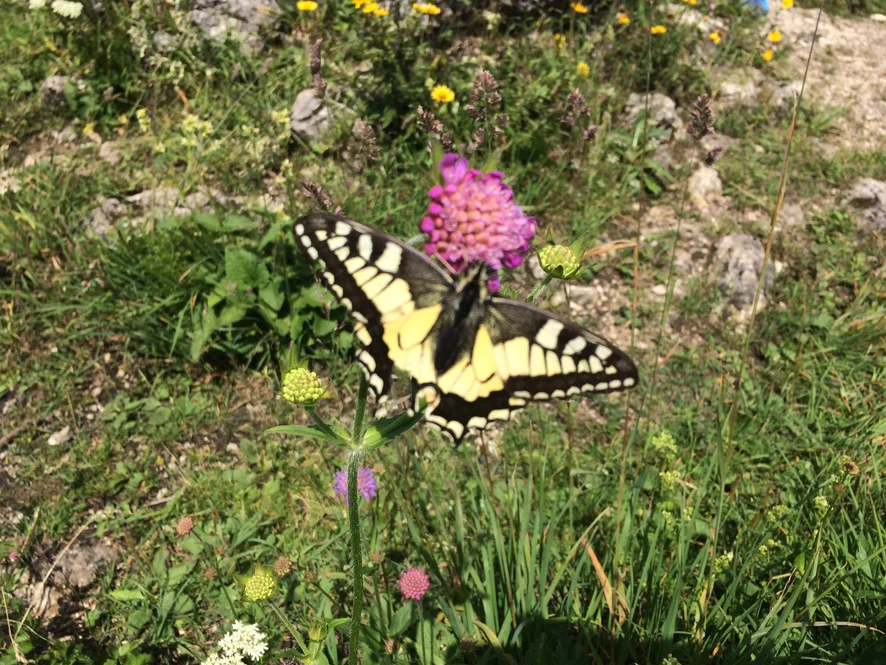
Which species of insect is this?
Papilio machaon
